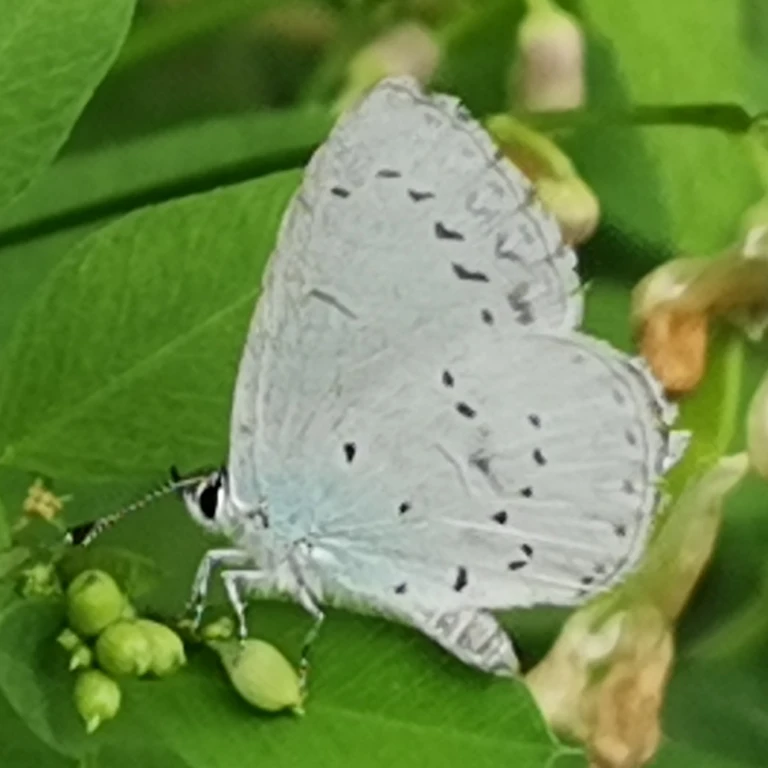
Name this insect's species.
Celastrina argiolus
